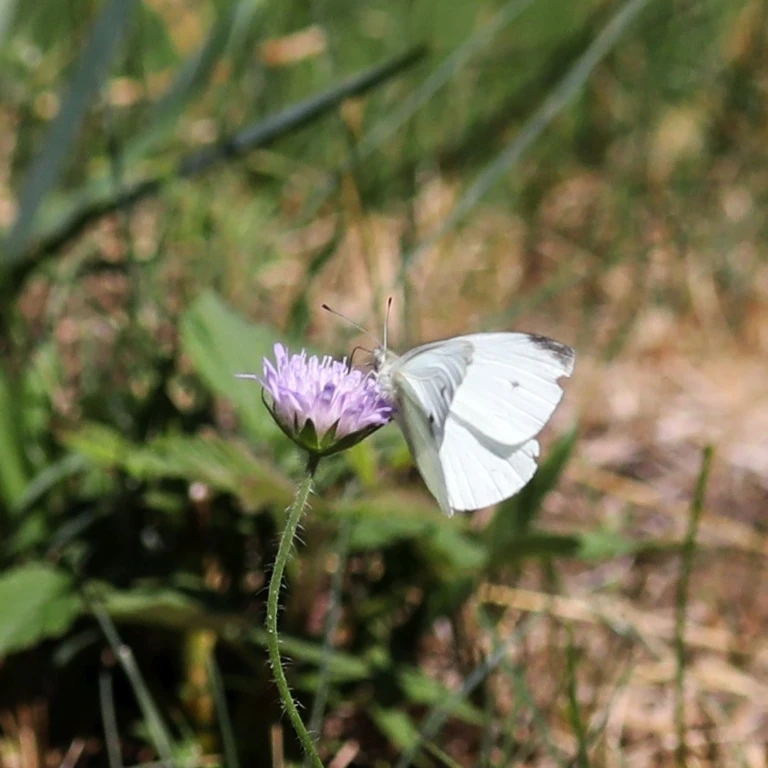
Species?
Pieris rapae
